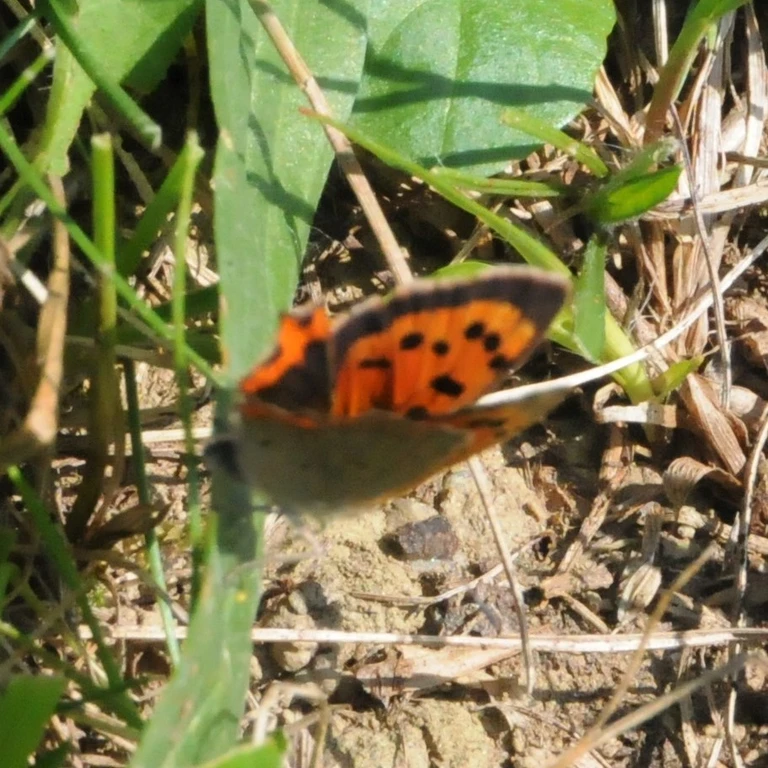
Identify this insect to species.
Lycaena phlaeas
